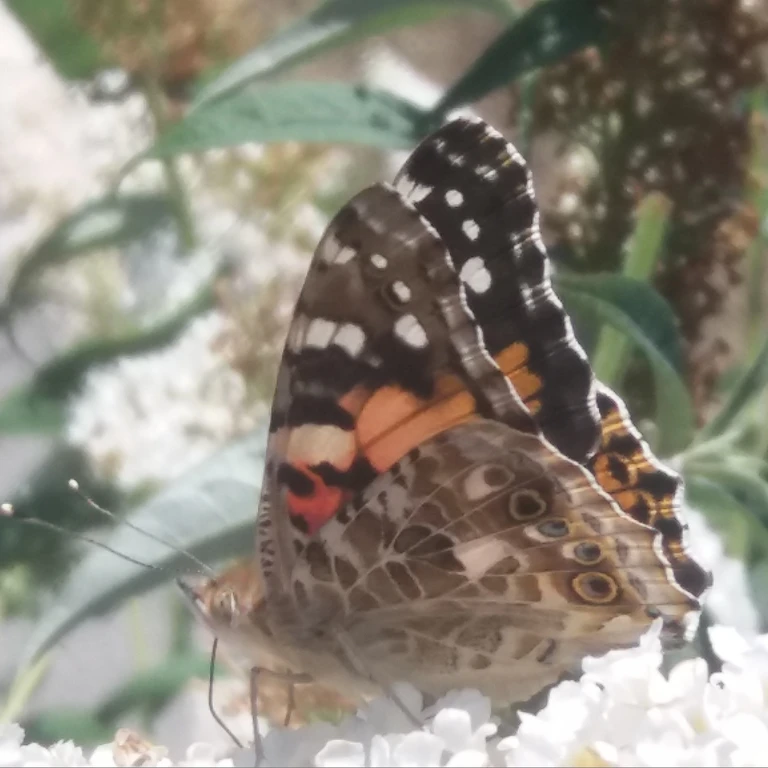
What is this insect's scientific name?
Vanessa cardui
